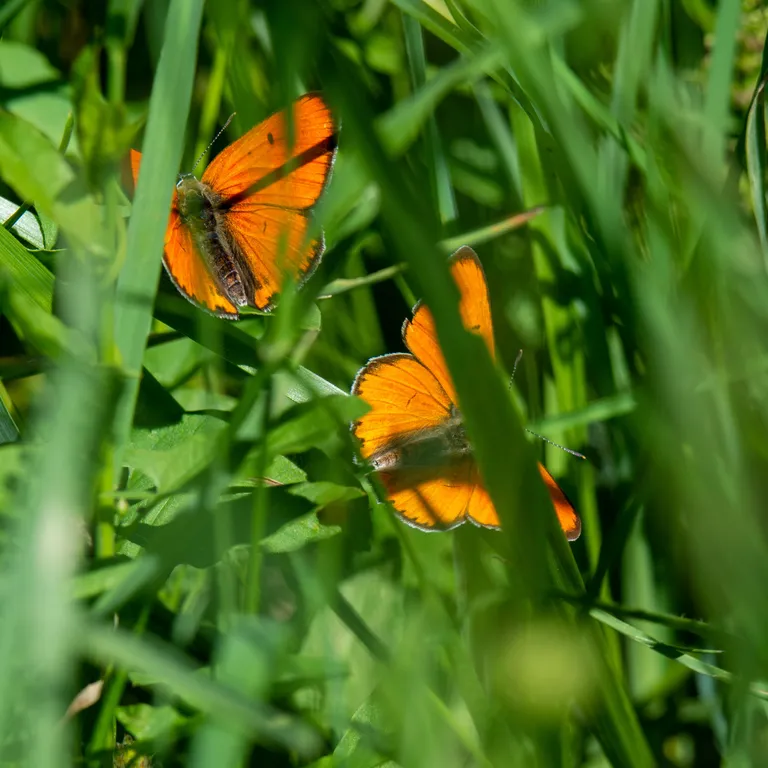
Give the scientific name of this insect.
Lycaena dispar
